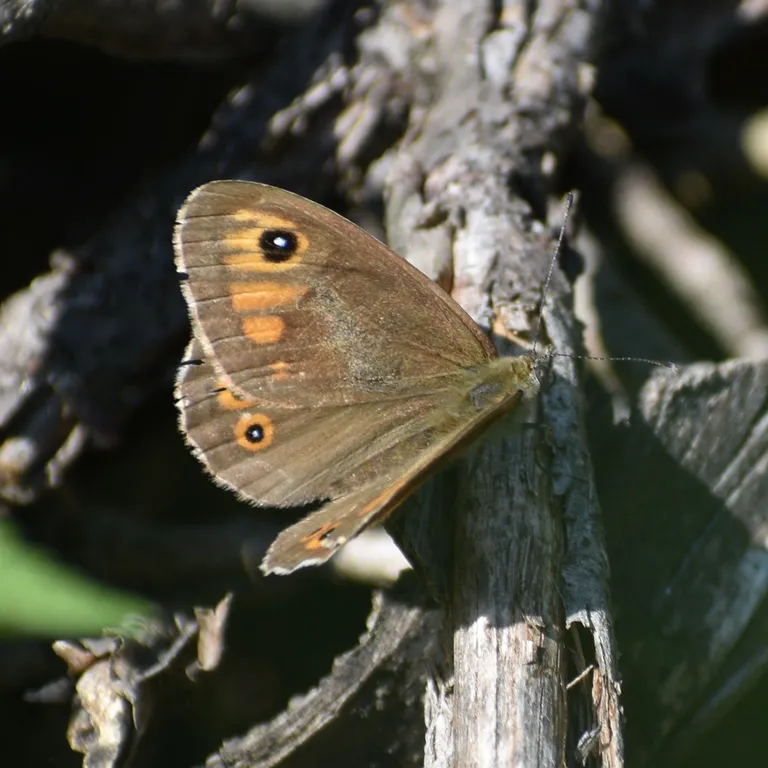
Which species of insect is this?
Lasiommata maera (also Pararge maera)
